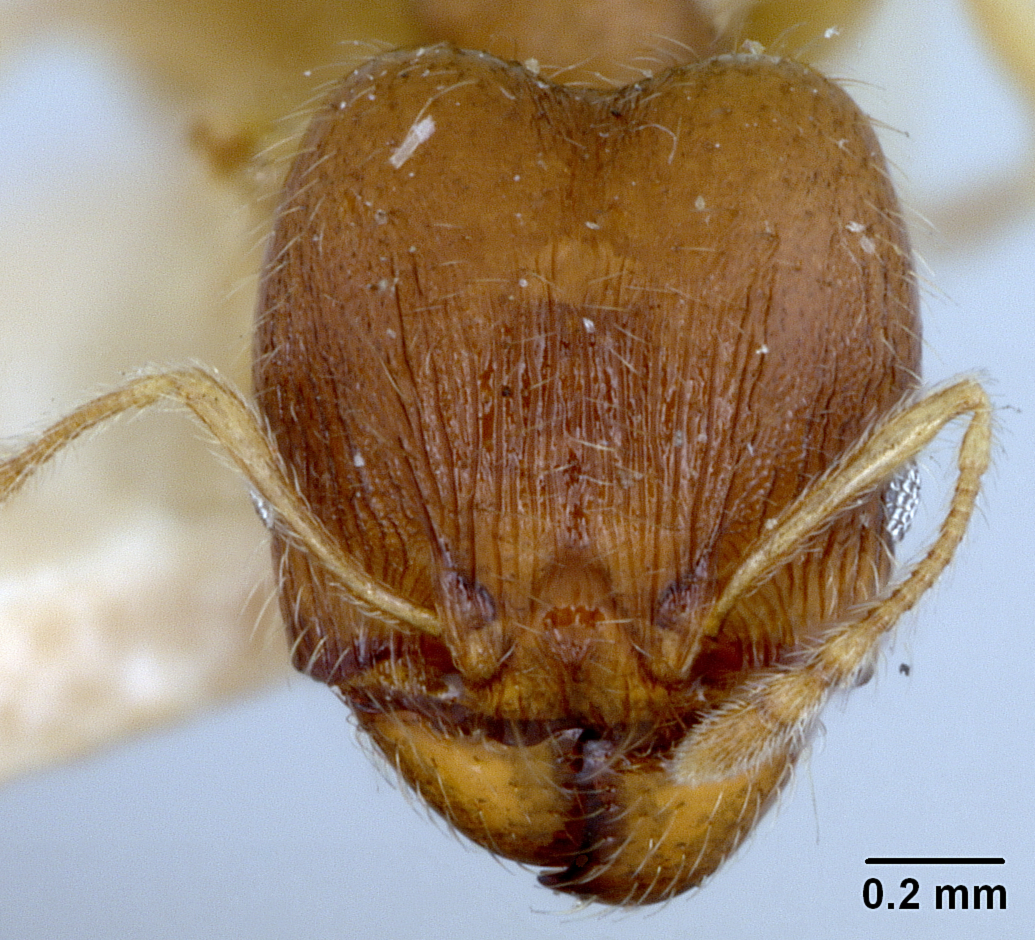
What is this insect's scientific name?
Pheidole floridana
